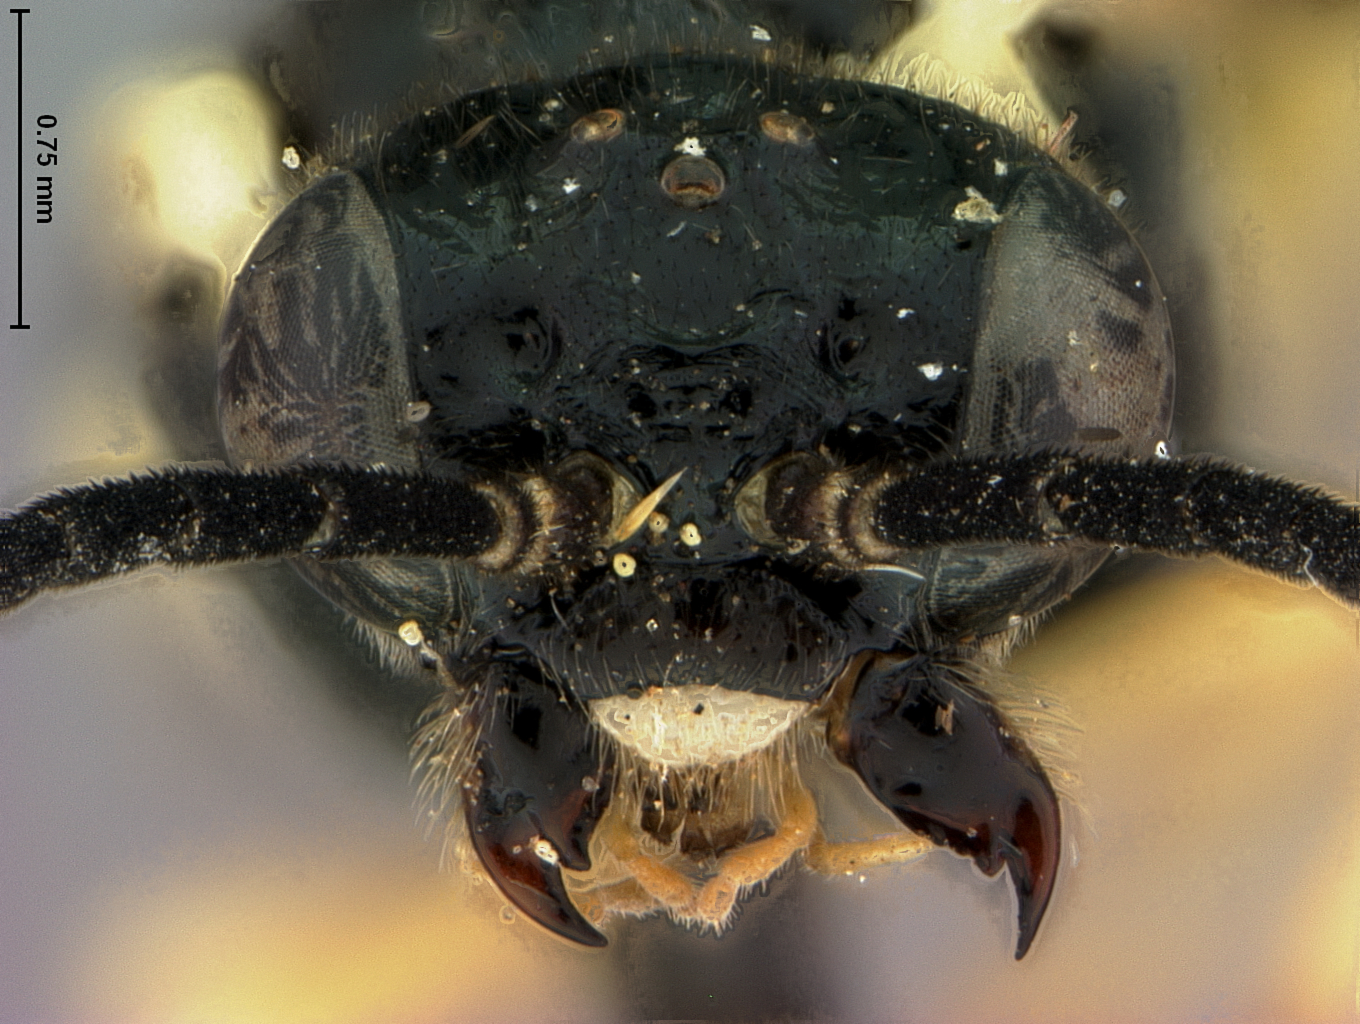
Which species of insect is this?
Aneugmenus scutellatus
